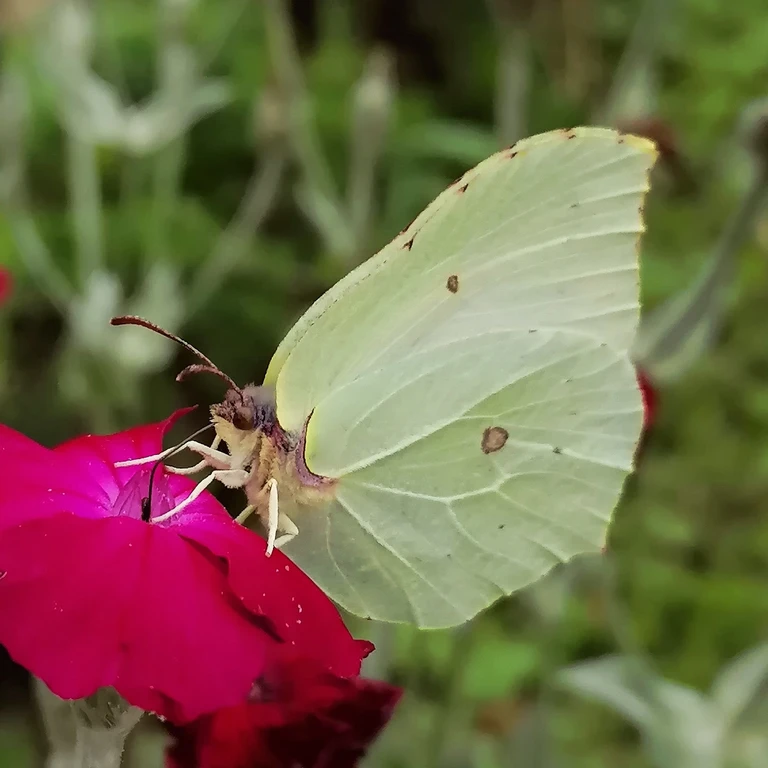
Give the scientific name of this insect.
Gonepteryx rhamni
